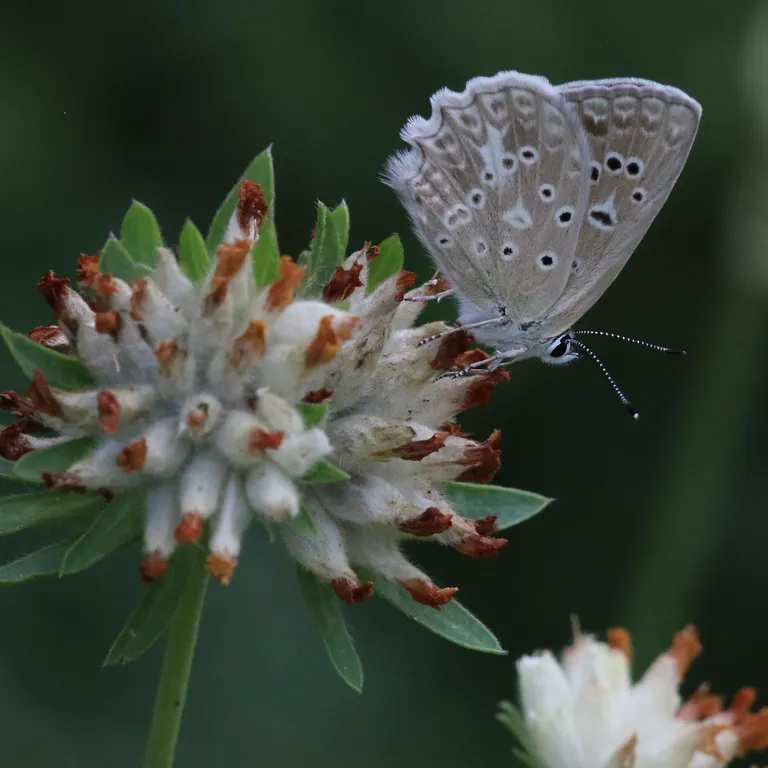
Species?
Polyommatus daphnis
